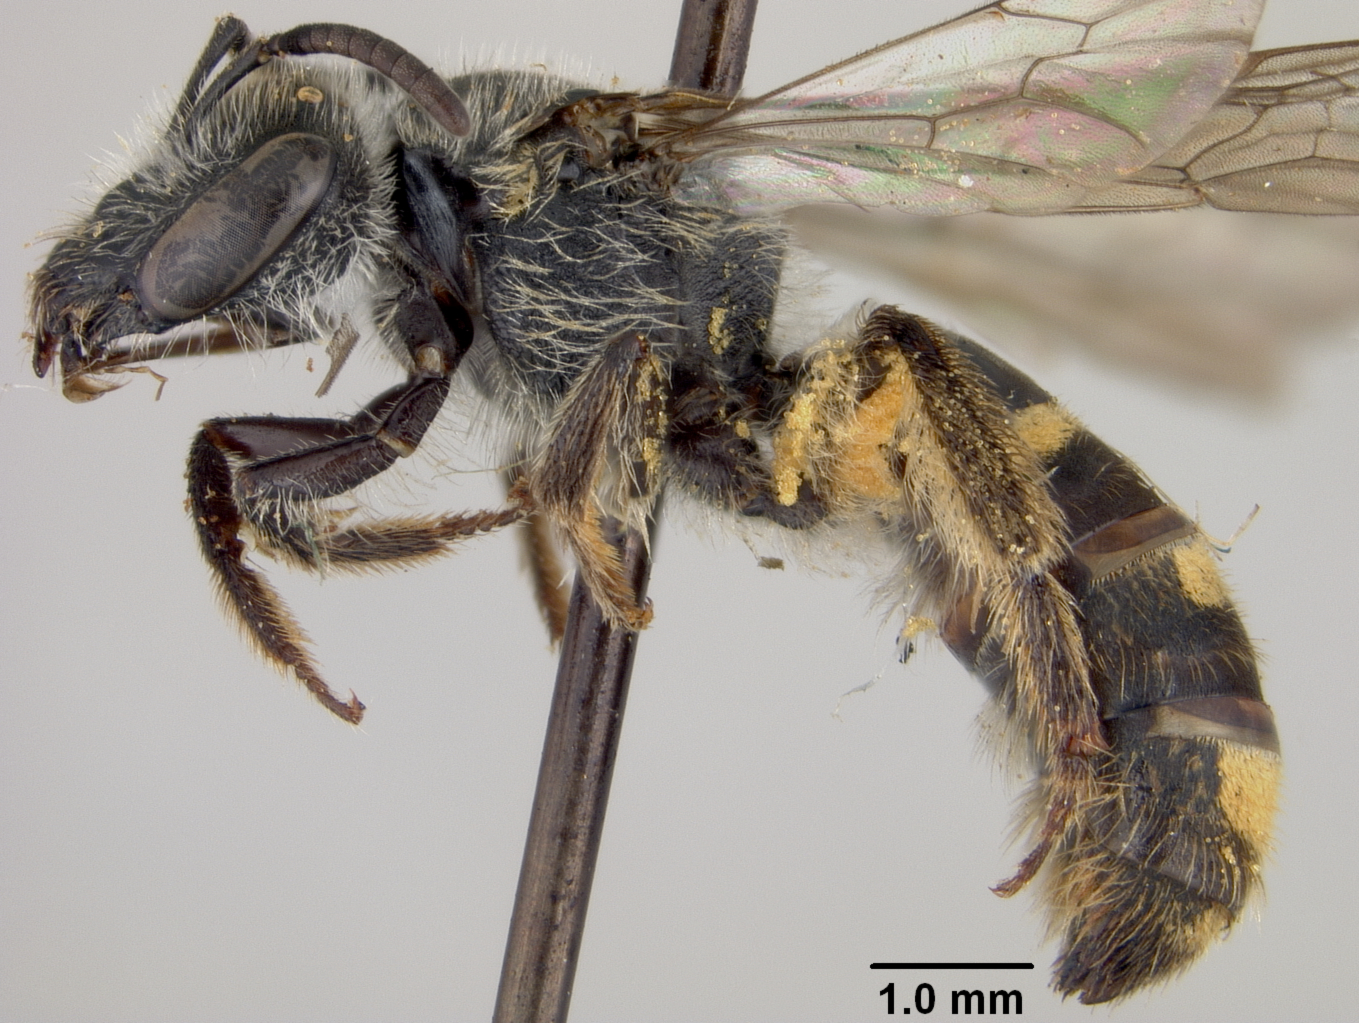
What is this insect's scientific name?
Lasioglossum uyacicola (also Halictus uyacicola)
